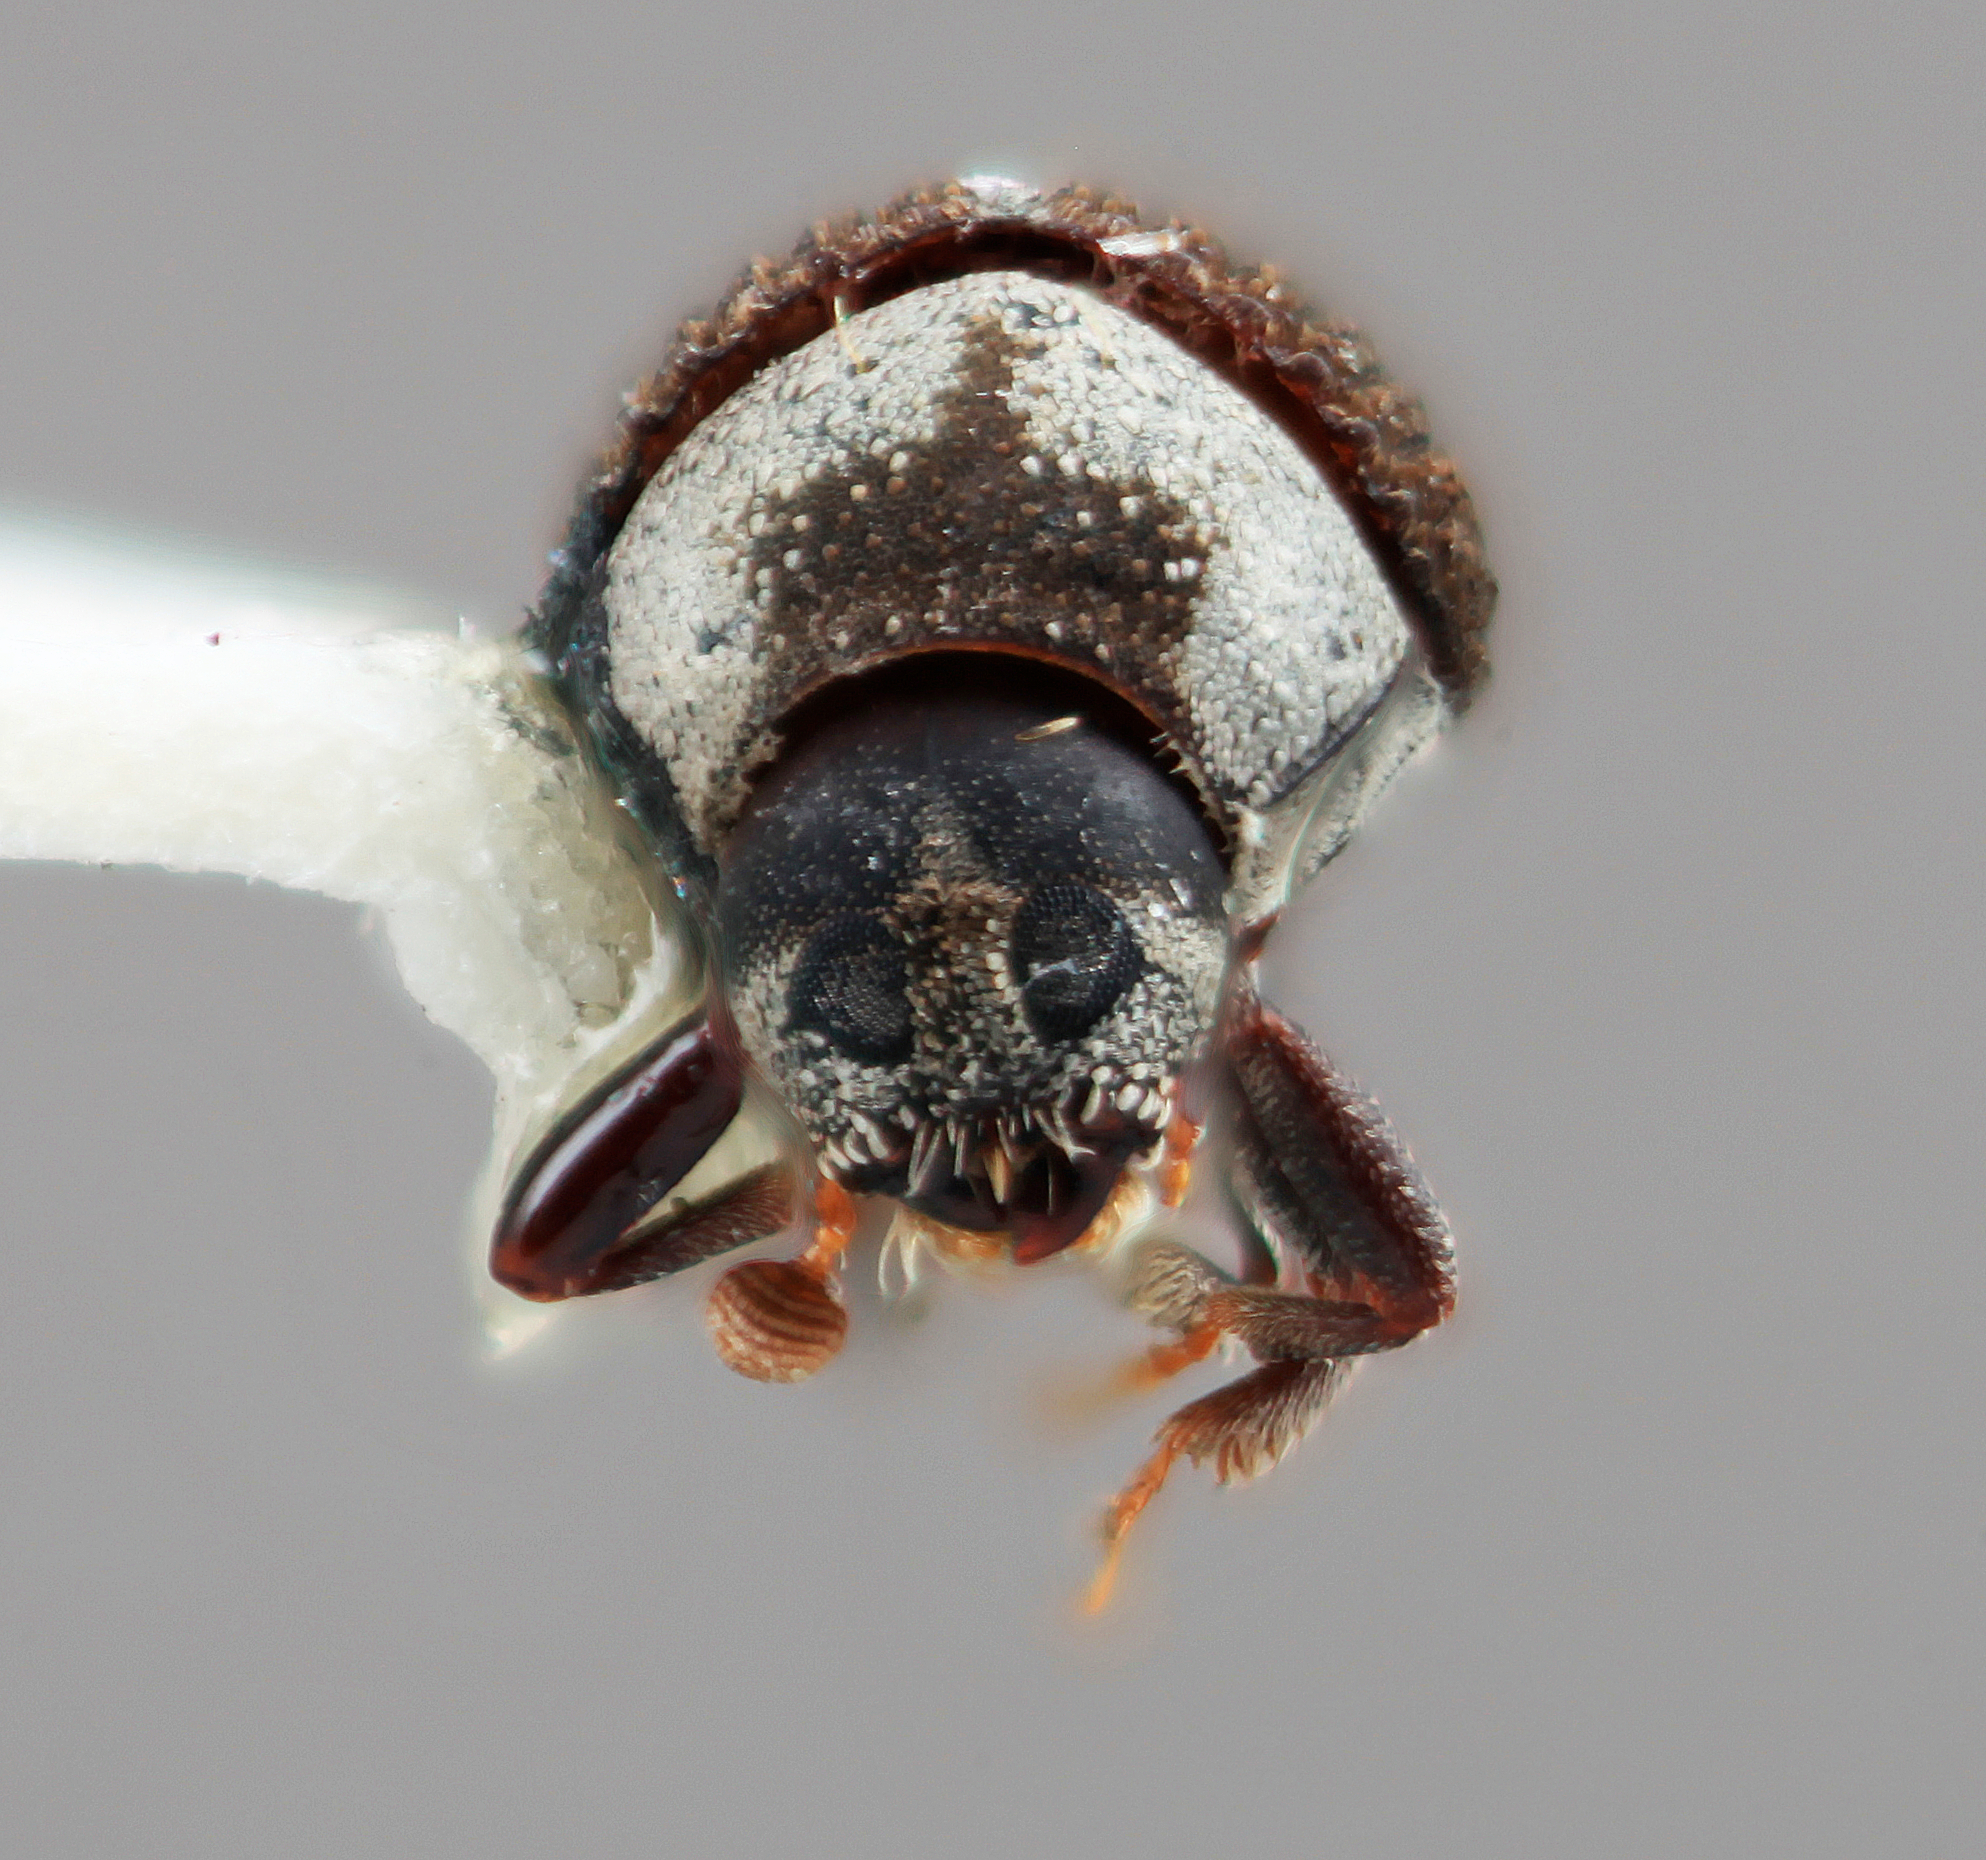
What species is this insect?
Sphaerotrypes ranasinghei
